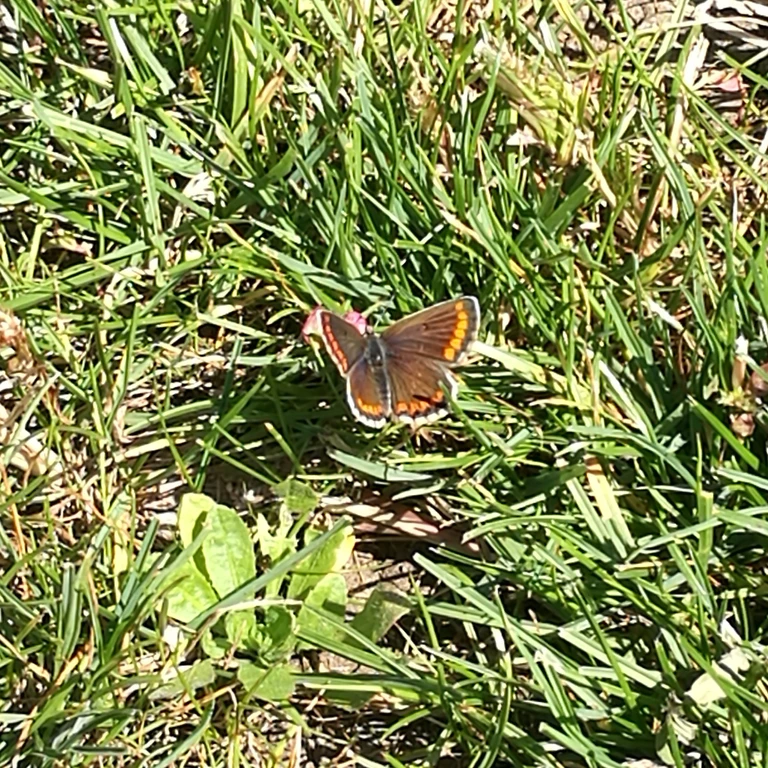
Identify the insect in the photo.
Aricia agestis/artaxerxes
